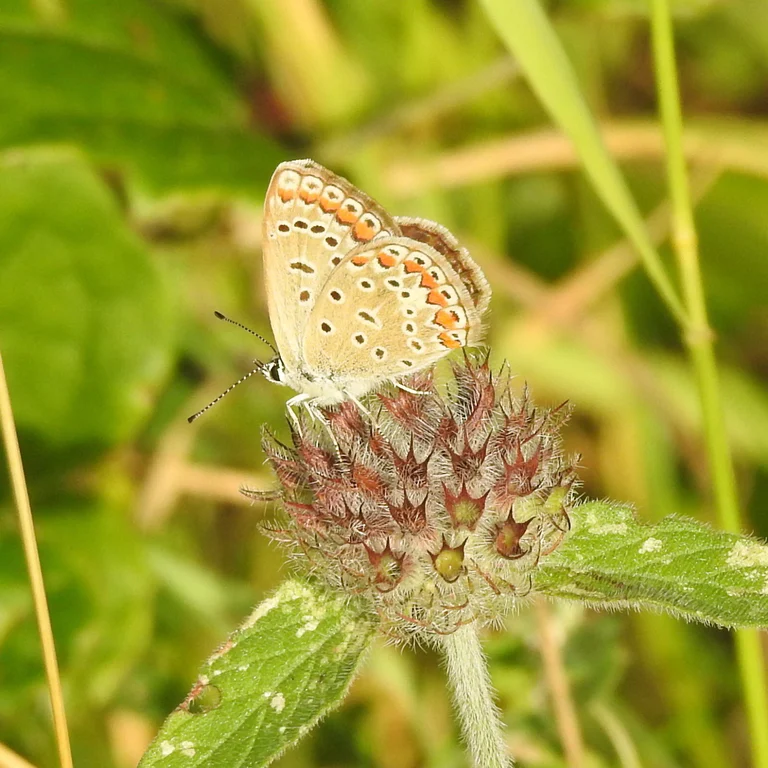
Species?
Polyommatus icarus
